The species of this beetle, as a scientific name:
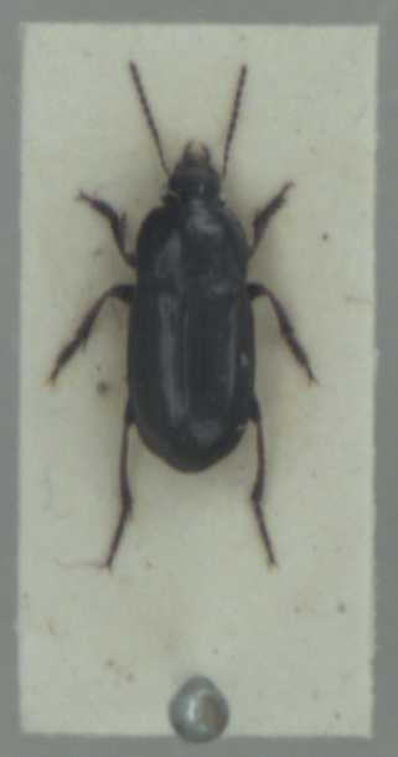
Harpalus anxius
